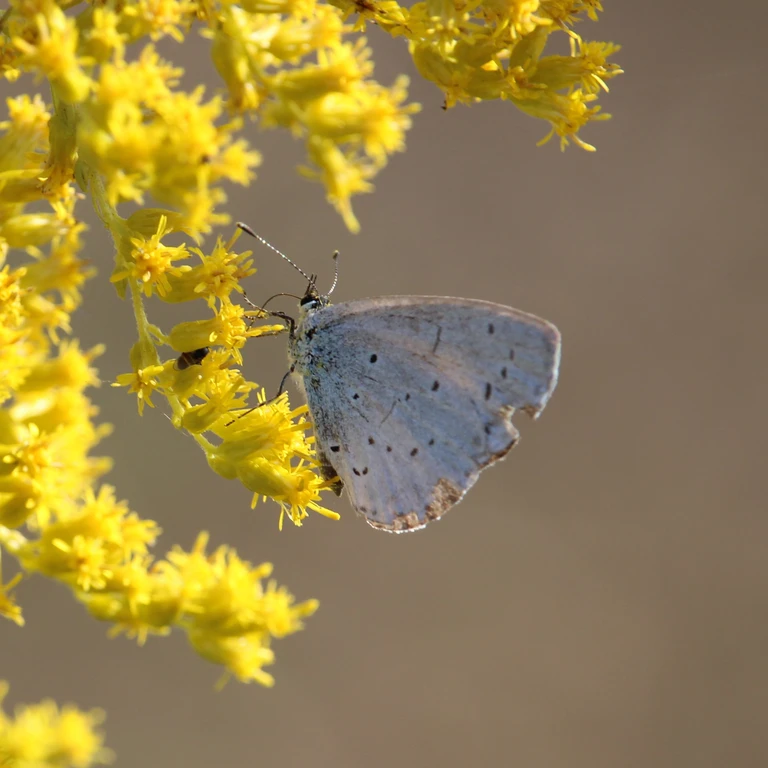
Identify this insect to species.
Celastrina argiolus
